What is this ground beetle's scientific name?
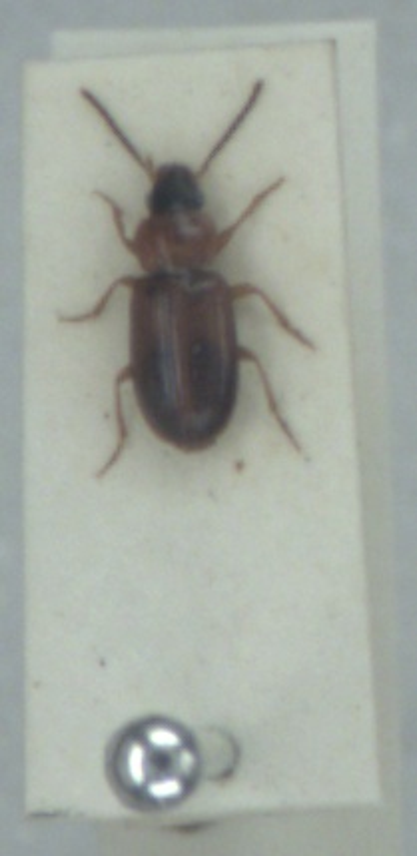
Acupalpus flavicollis
